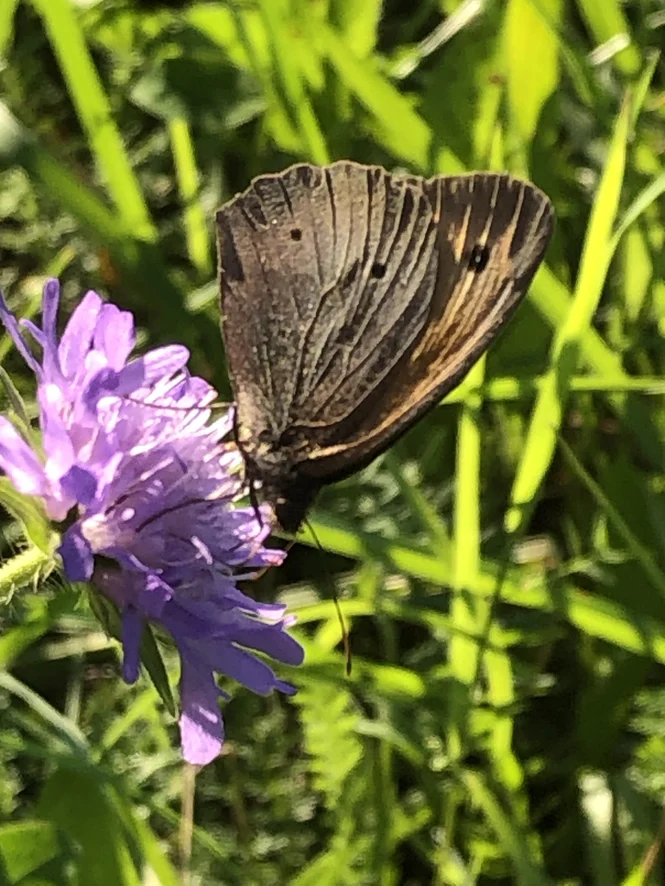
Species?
Maniola jurtina
